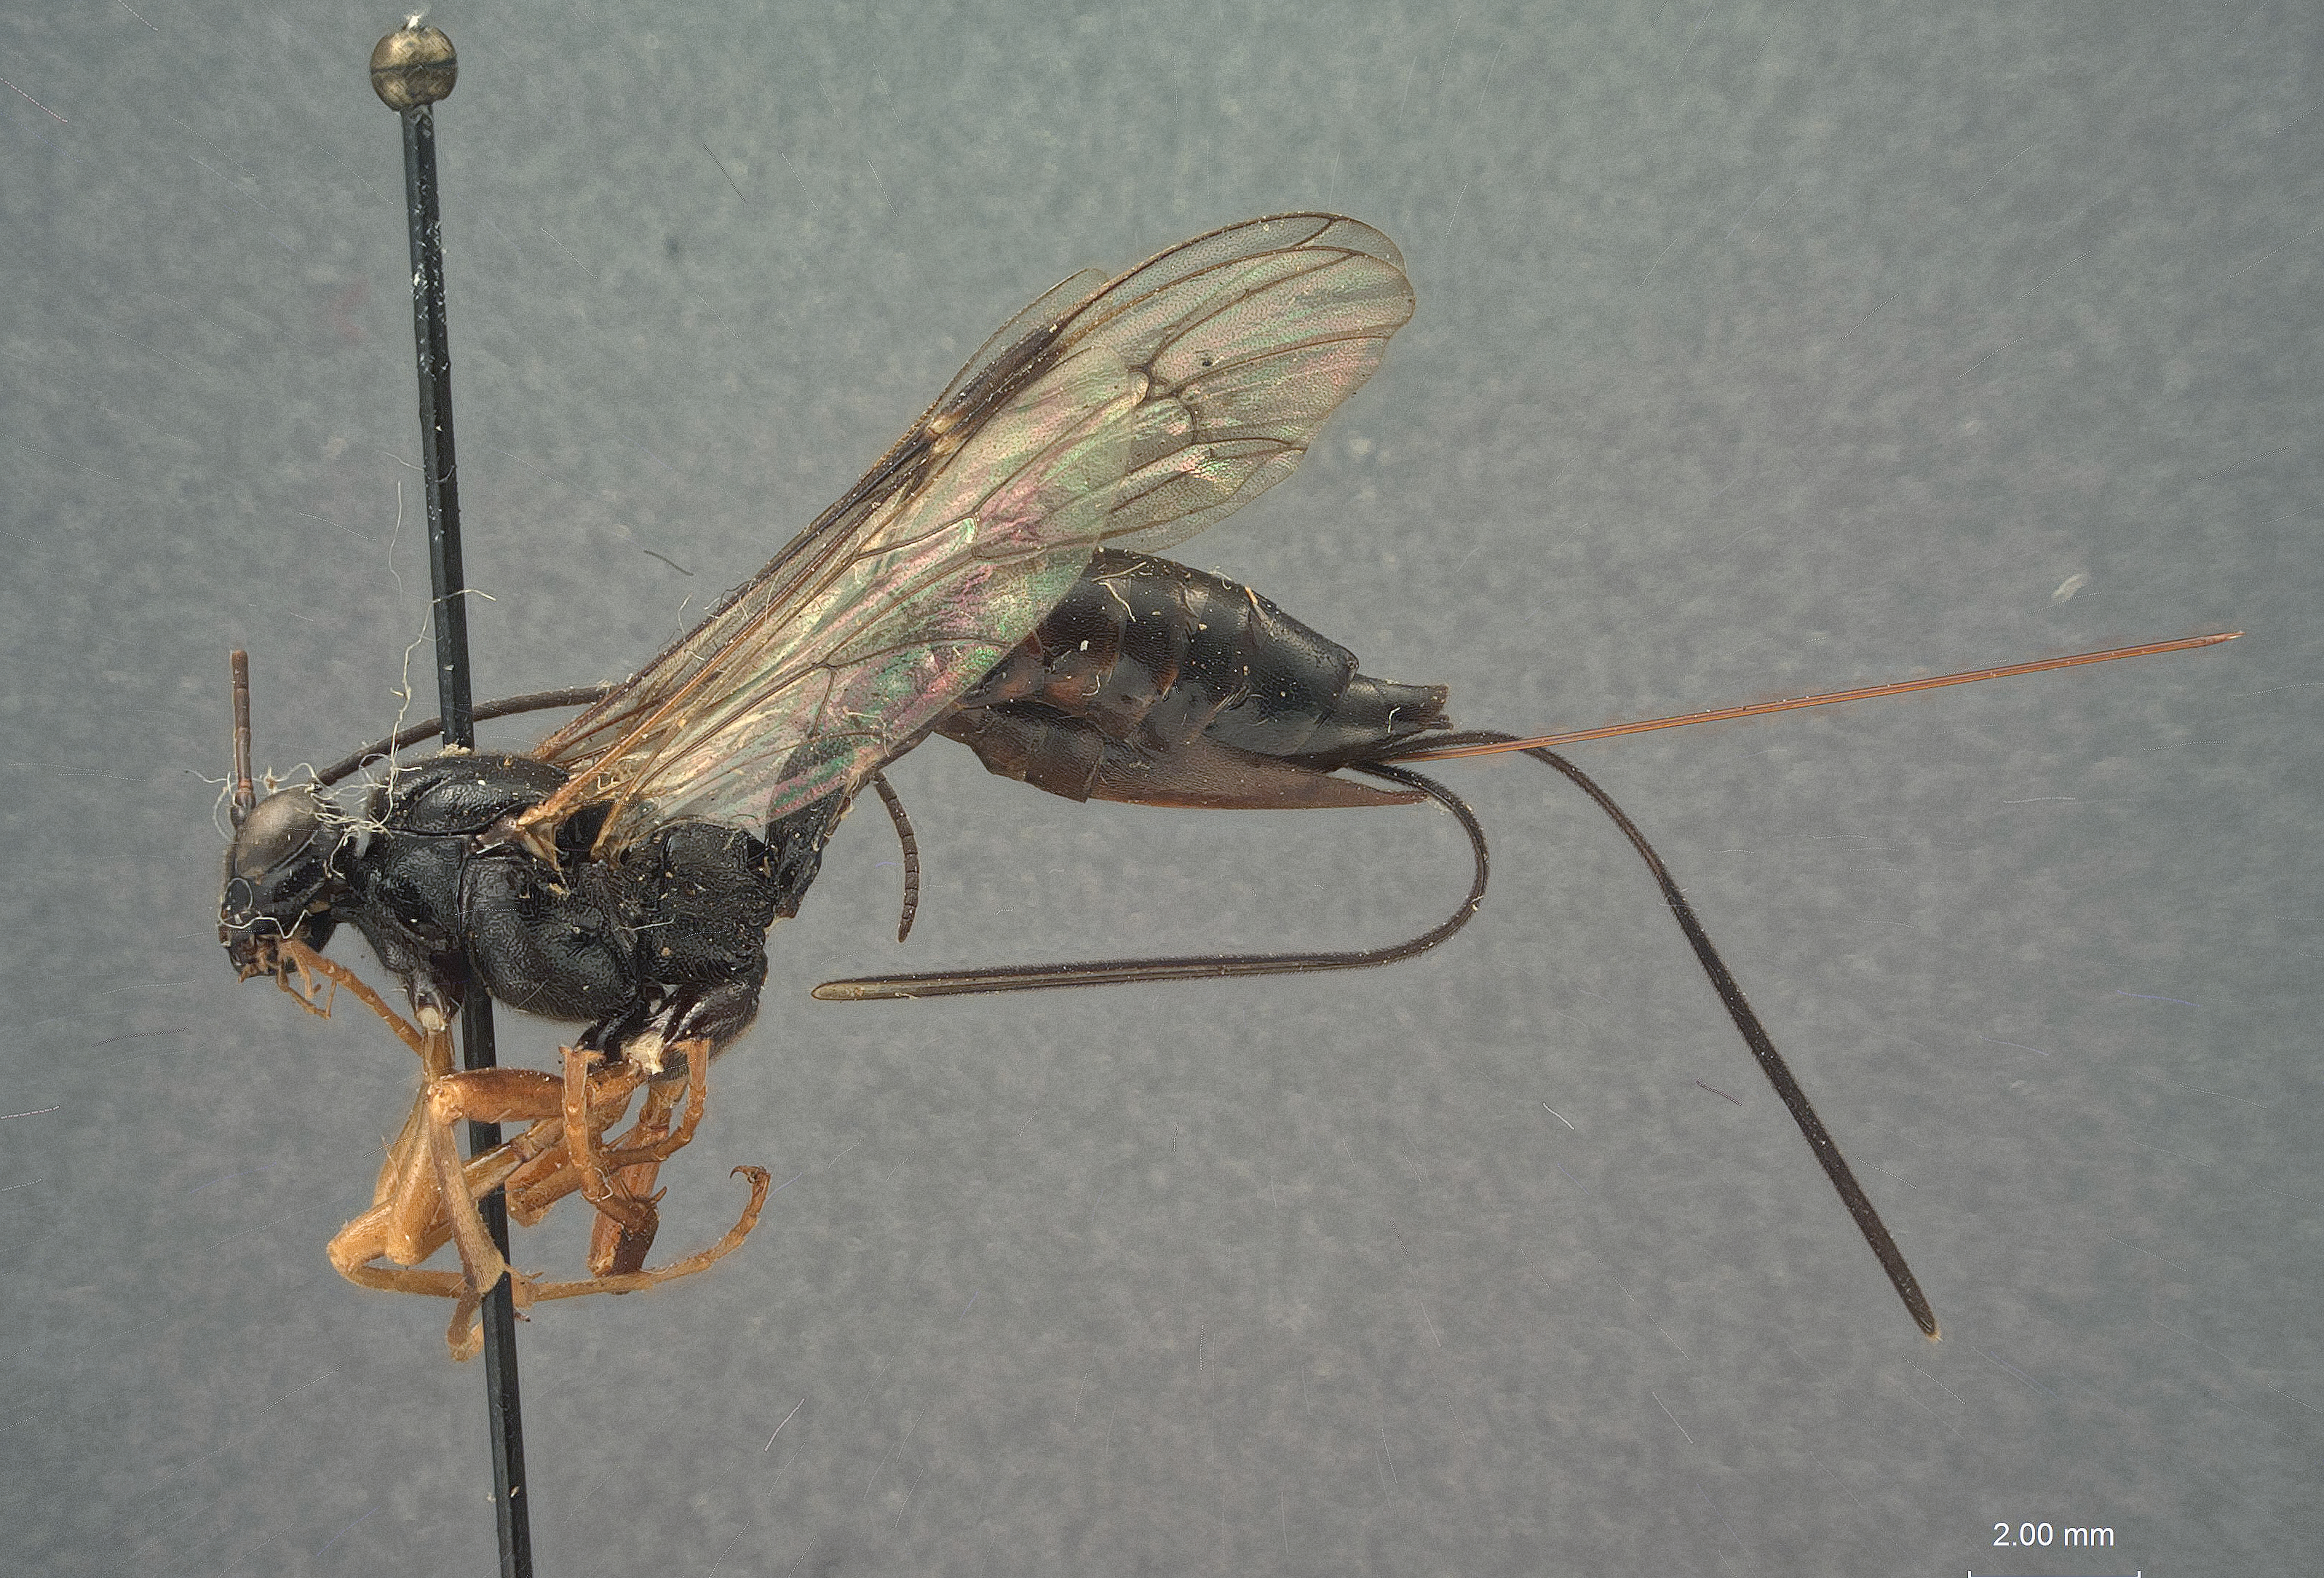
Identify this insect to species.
Coleocentrus manni
